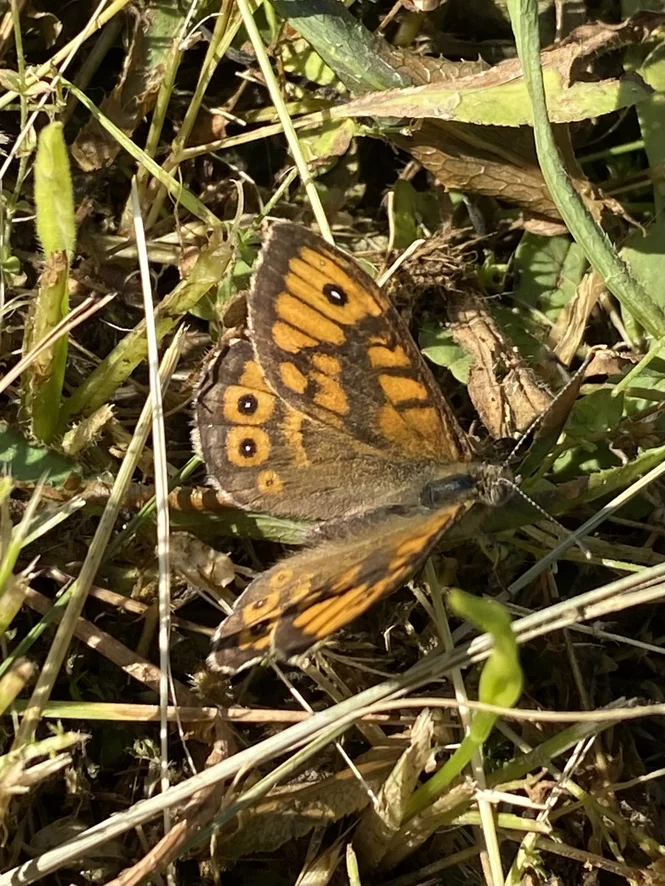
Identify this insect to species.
Lasiommata megera (also Pararge megera)
